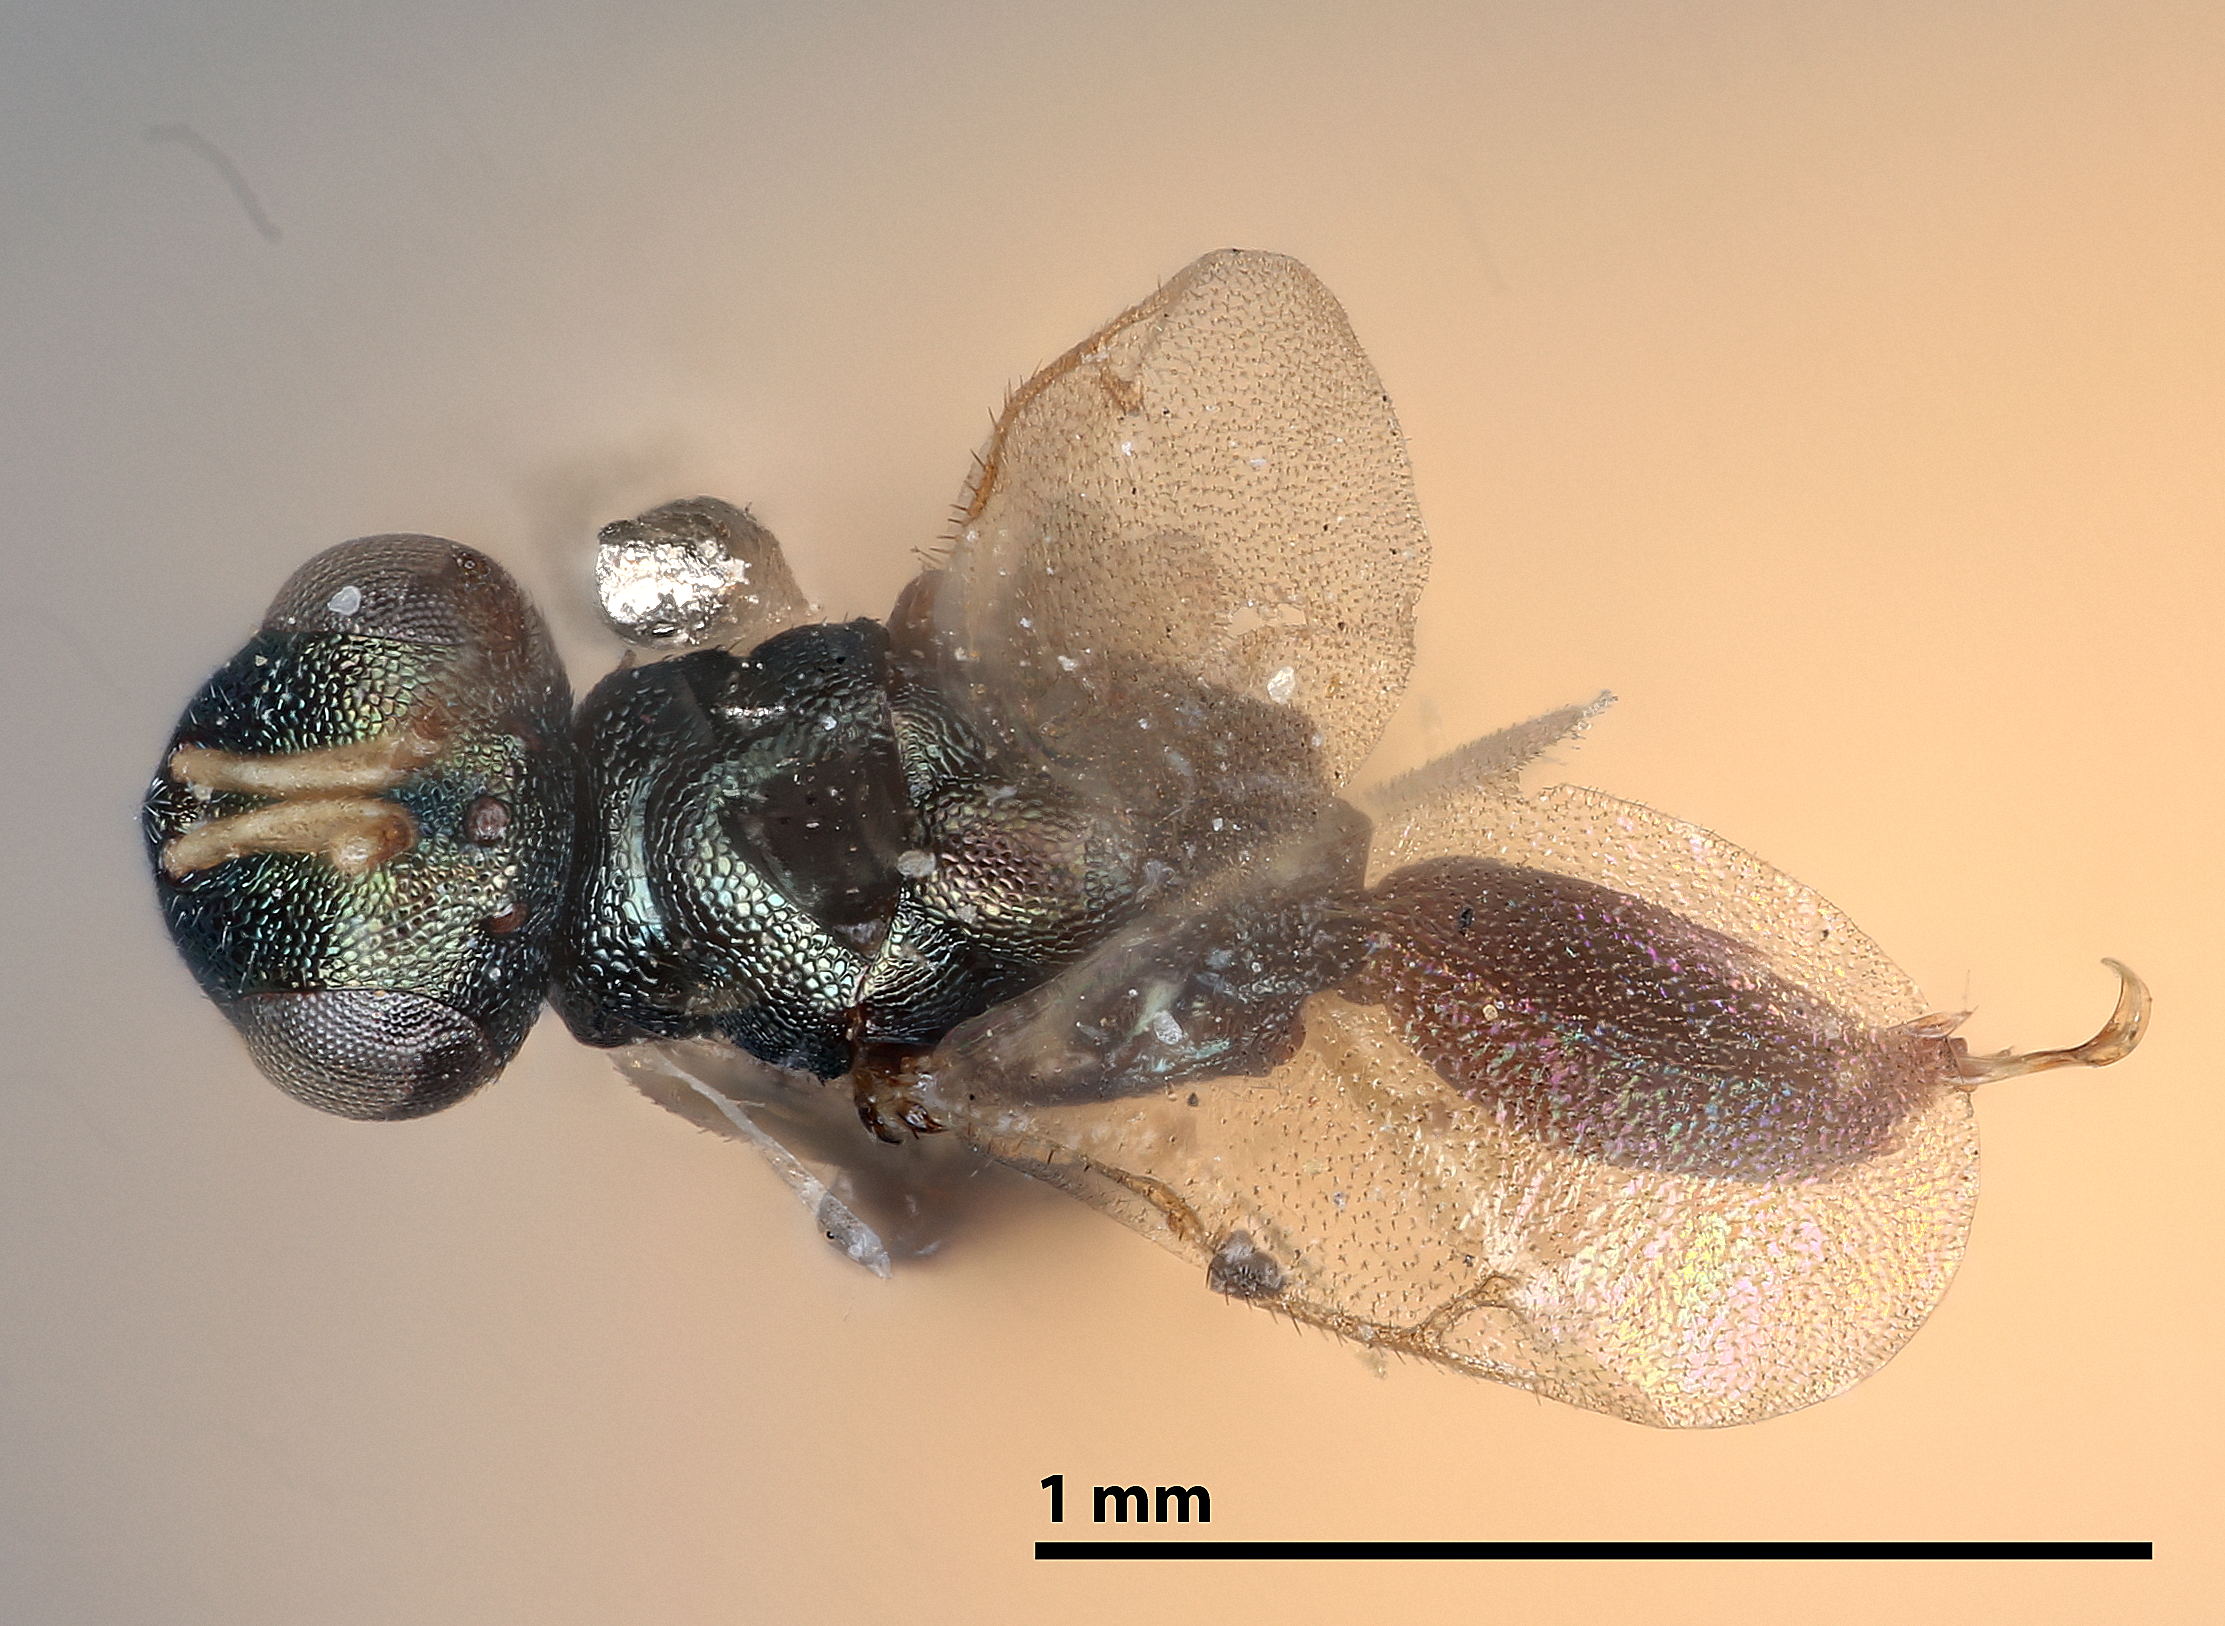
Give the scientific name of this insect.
Tritneptis koebelei
